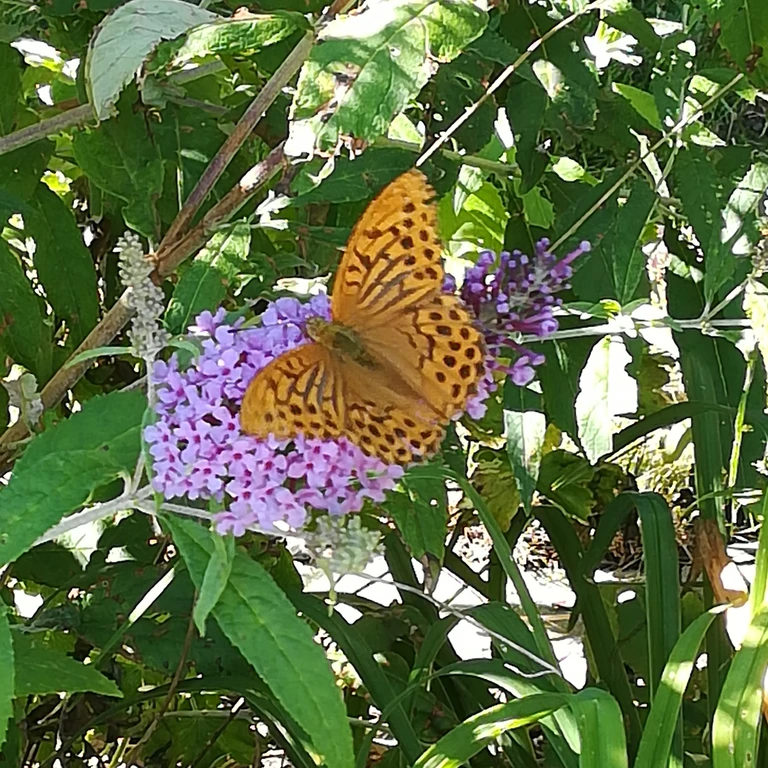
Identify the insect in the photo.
Argynnis paphia
